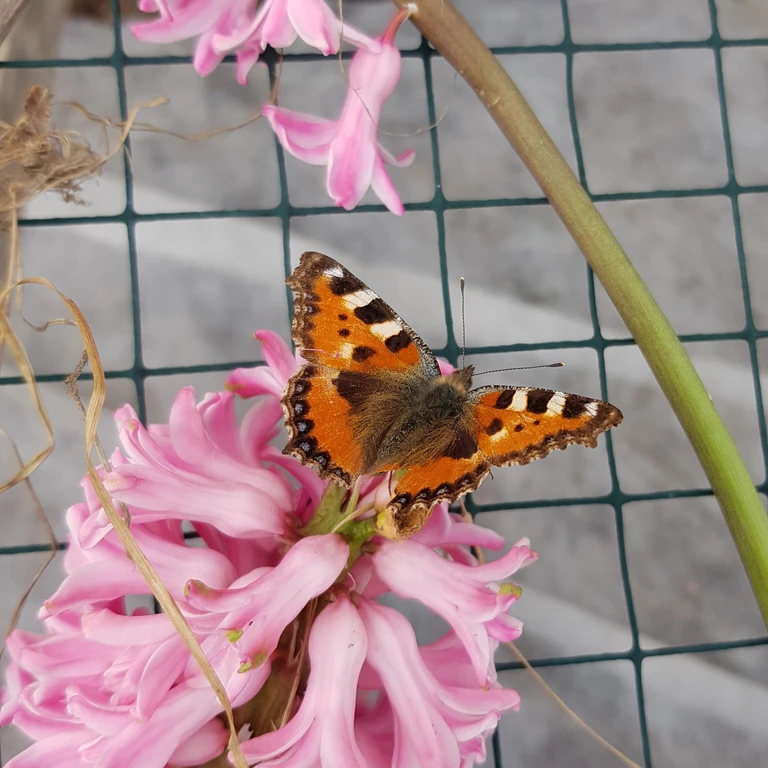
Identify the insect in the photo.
Aglais urticae
